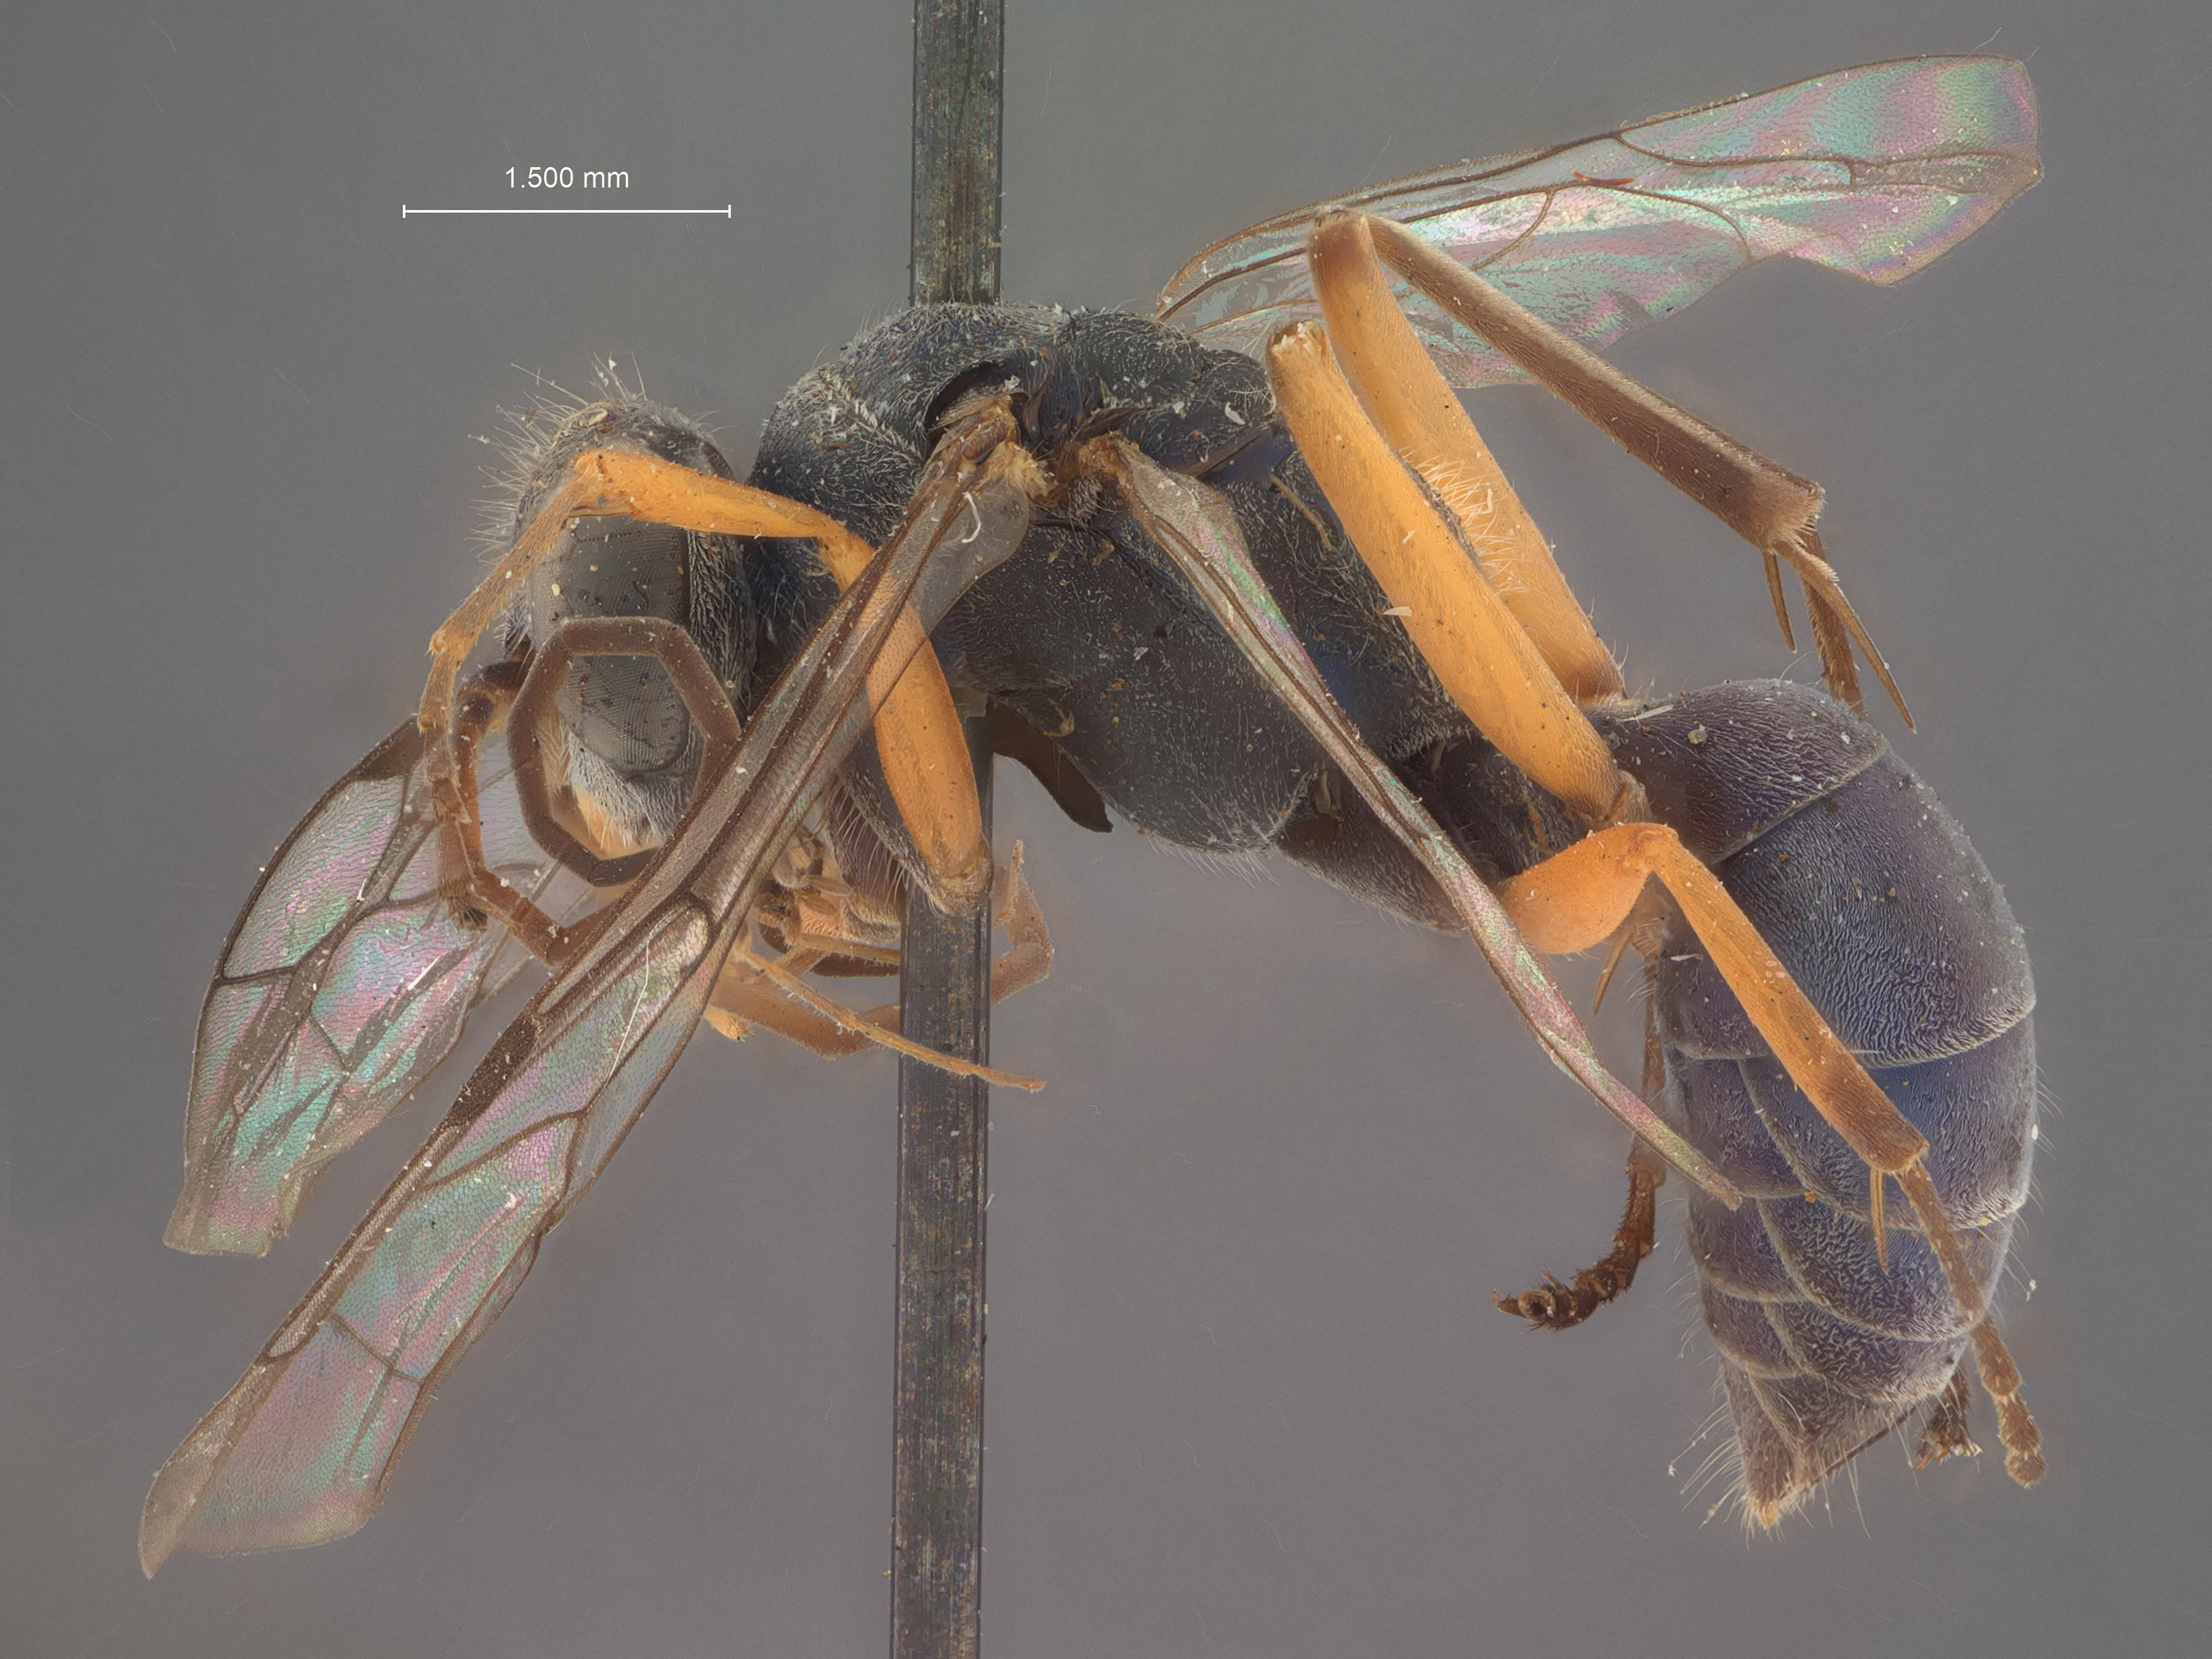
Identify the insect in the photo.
Auplopus aquilus
